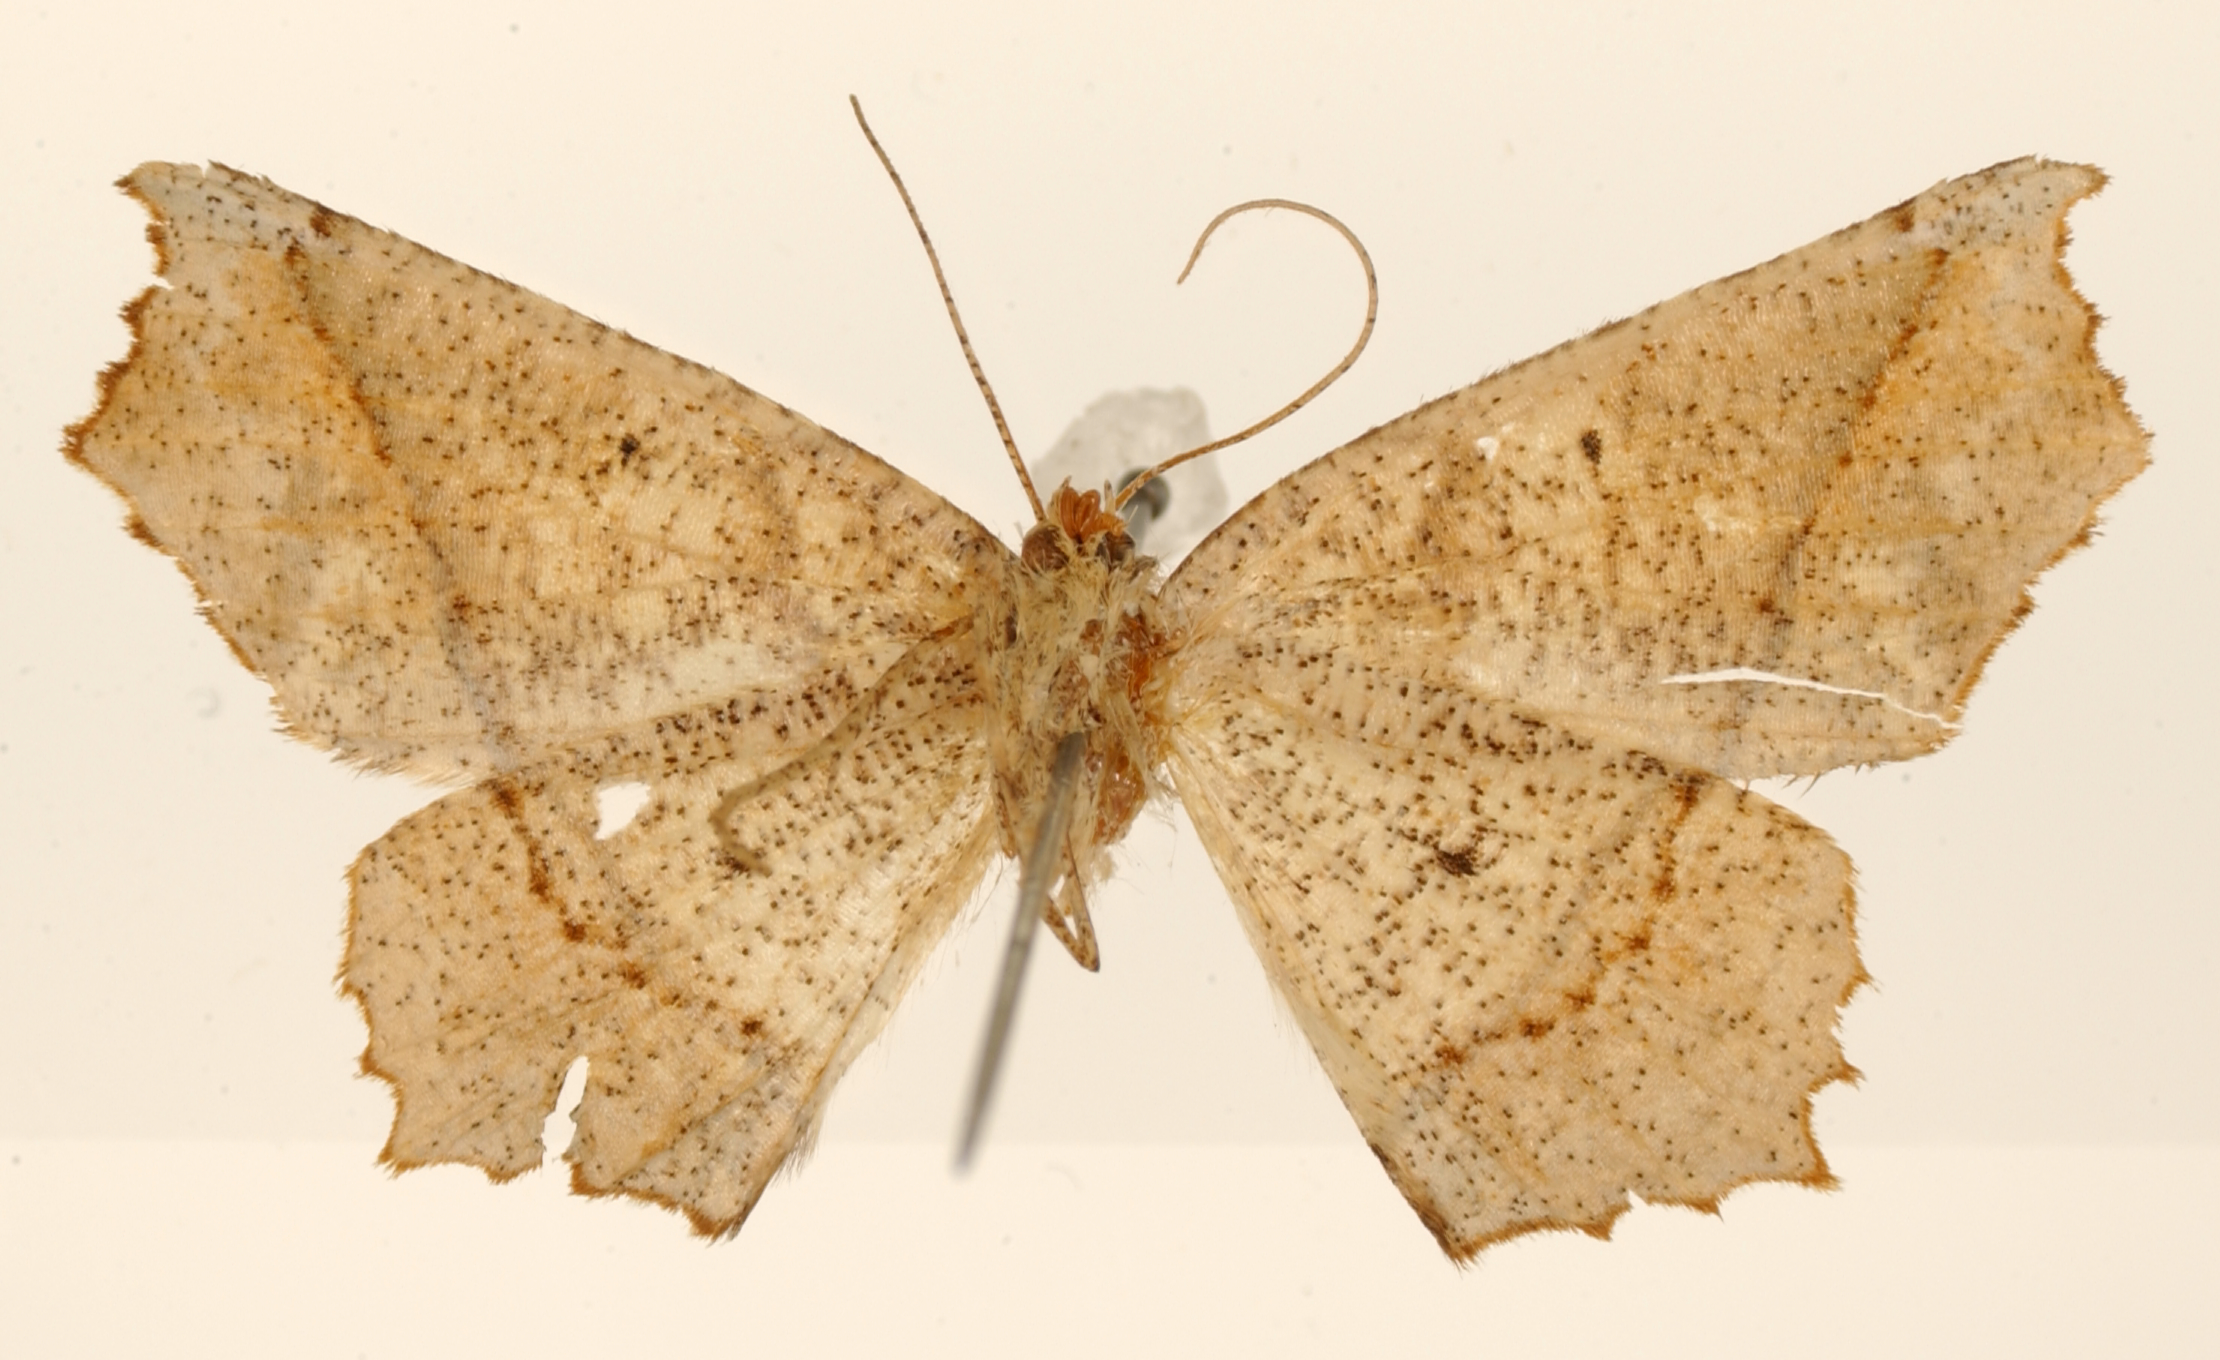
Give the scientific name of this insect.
Tetracis picturata
